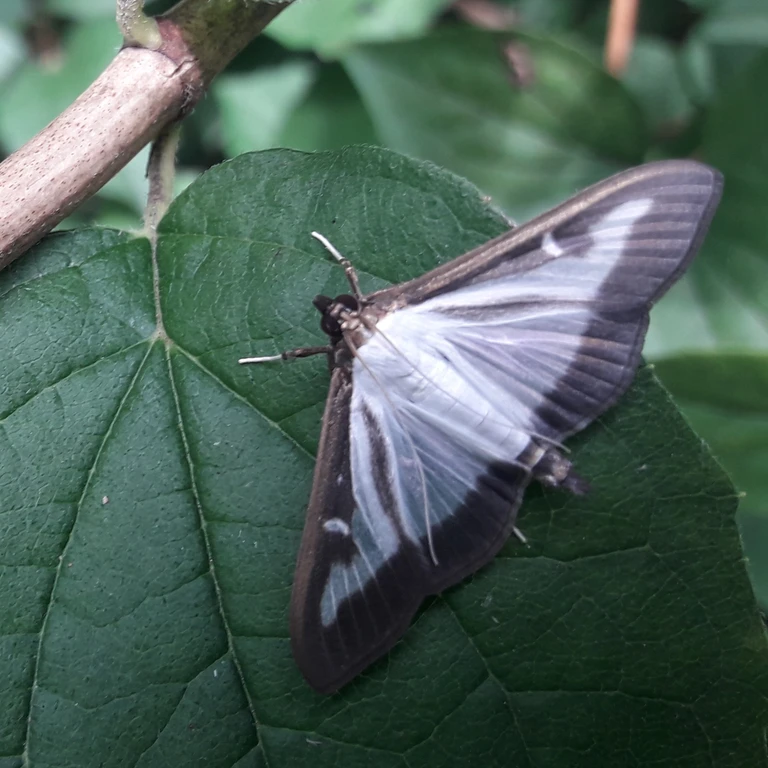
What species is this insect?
Cydalima perspectalis
